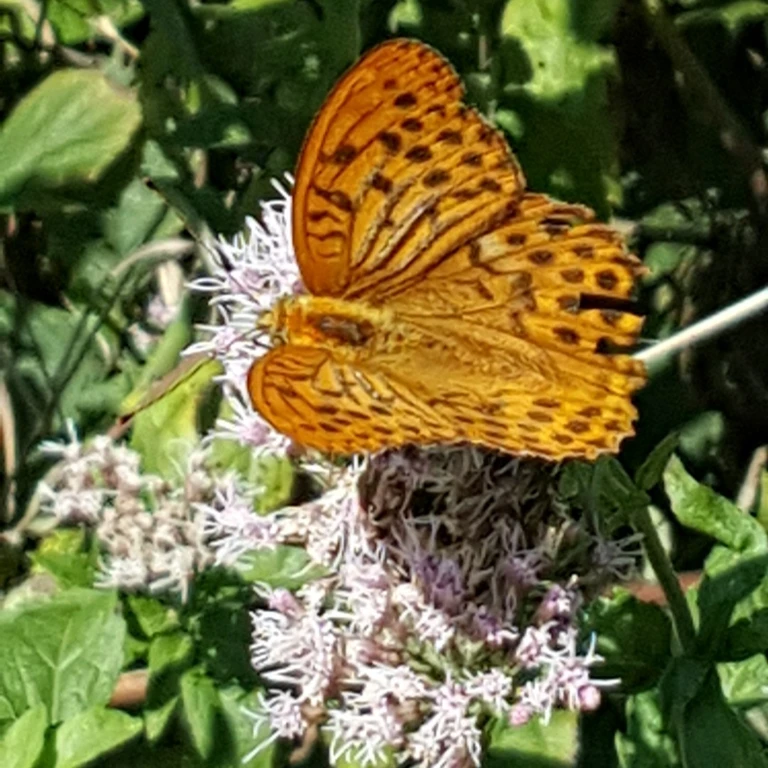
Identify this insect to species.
Argynnis paphia
